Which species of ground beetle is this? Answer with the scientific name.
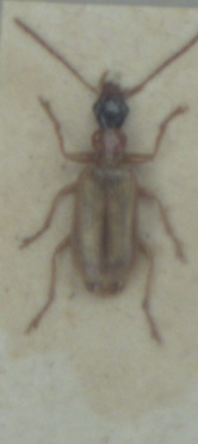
Demetrias atricapillus
